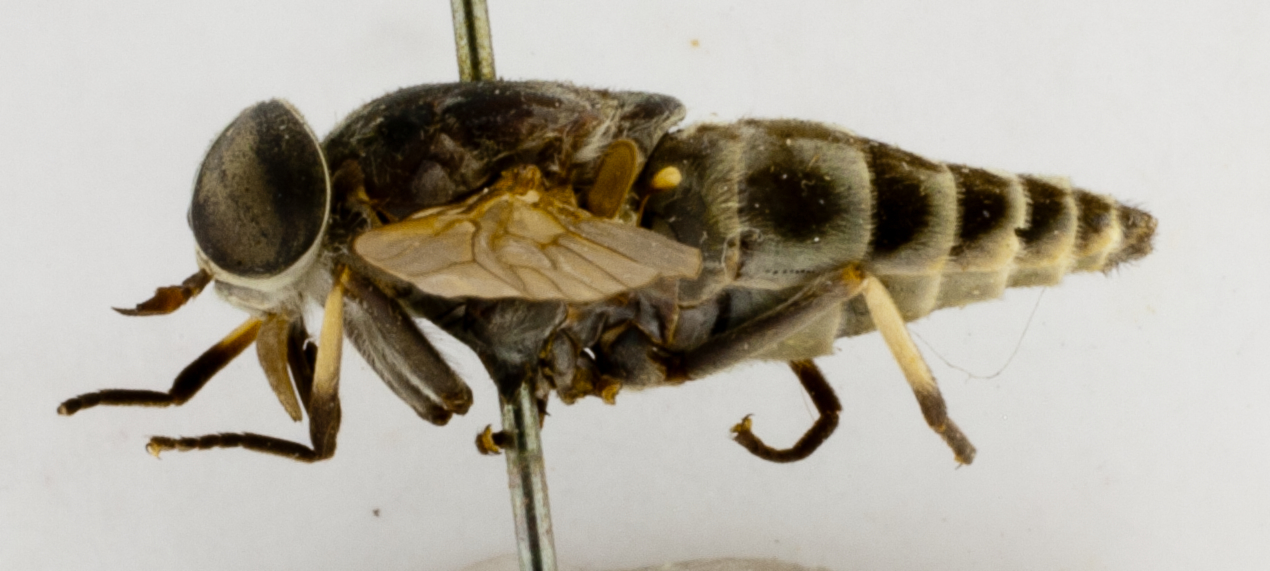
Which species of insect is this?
Tabanus trigeminus (also Tabanus mandarinus)
